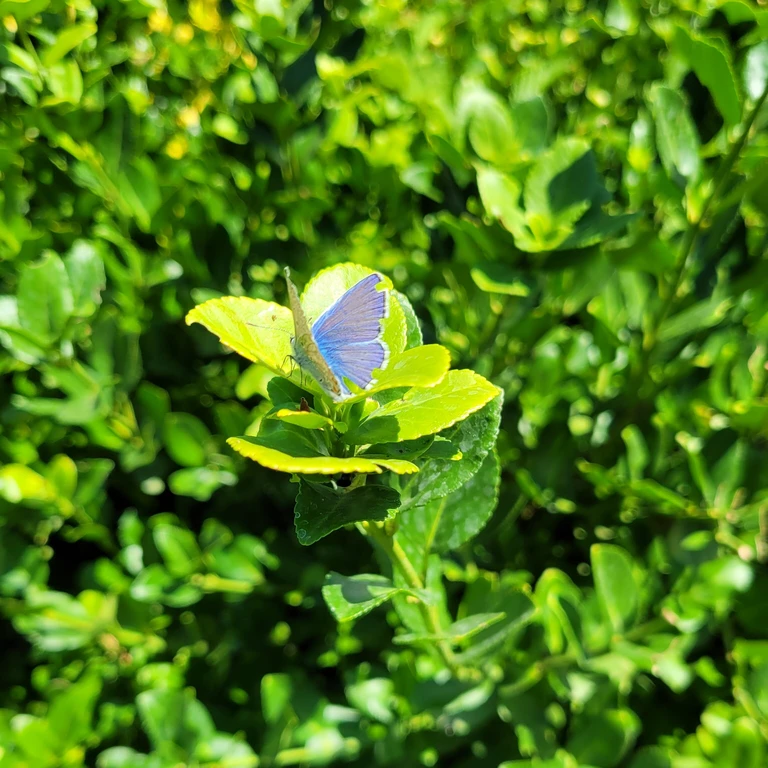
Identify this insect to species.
Polyommatus icarus
